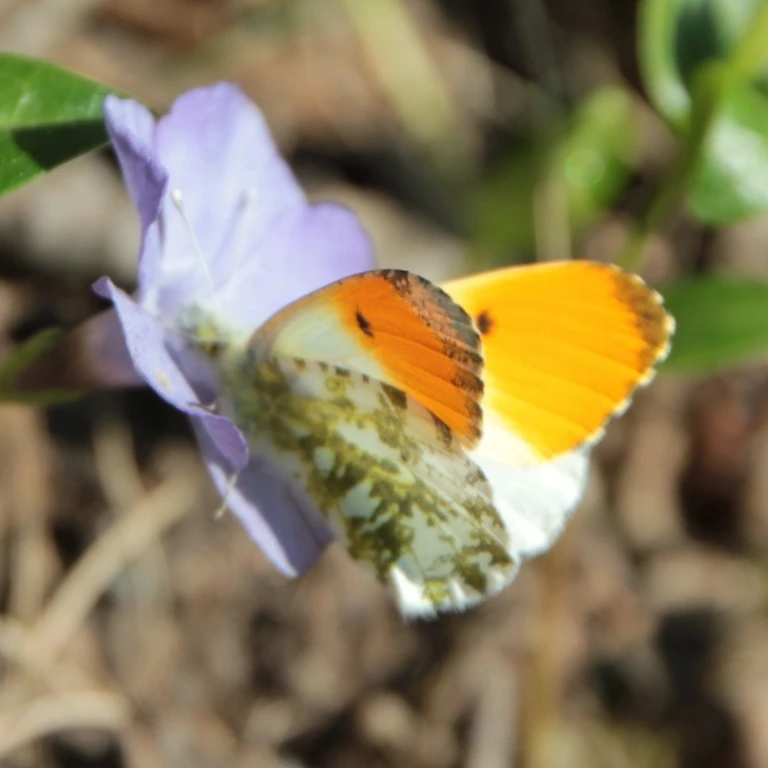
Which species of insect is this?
Anthocharis cardamines
